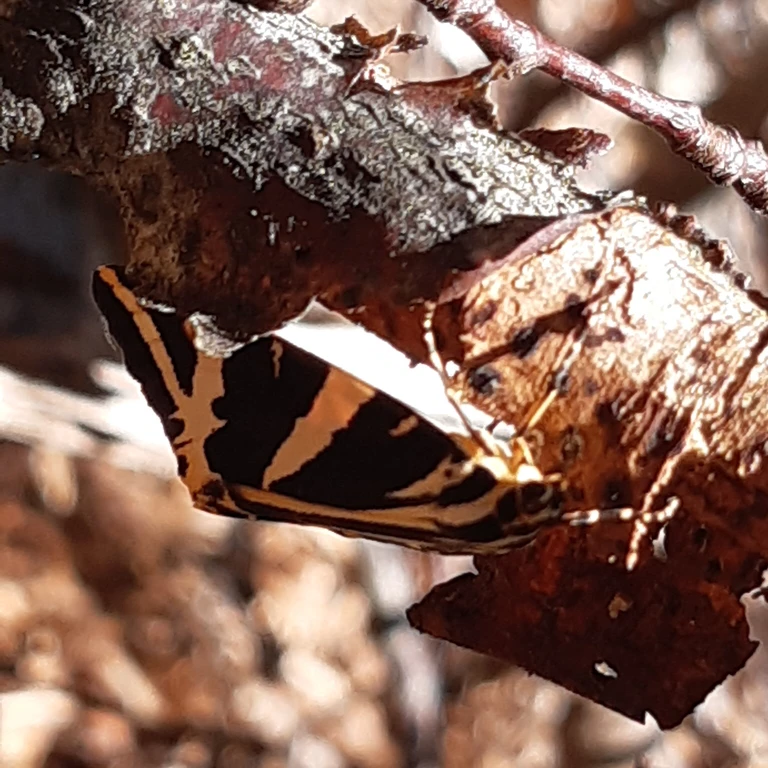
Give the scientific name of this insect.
Euplagia quadripunctaria
